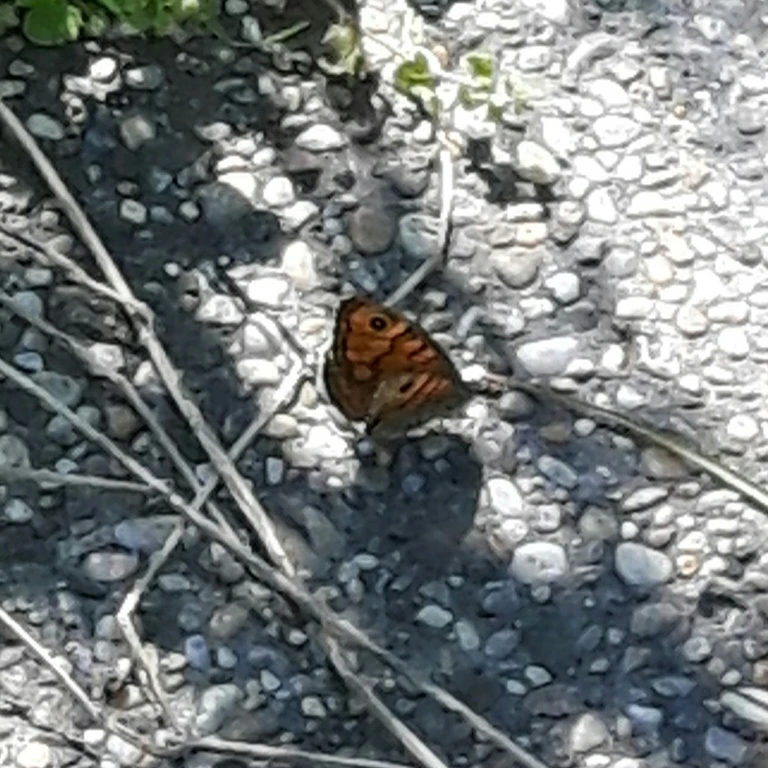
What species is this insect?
Lasiommata megera (also Pararge megera)
